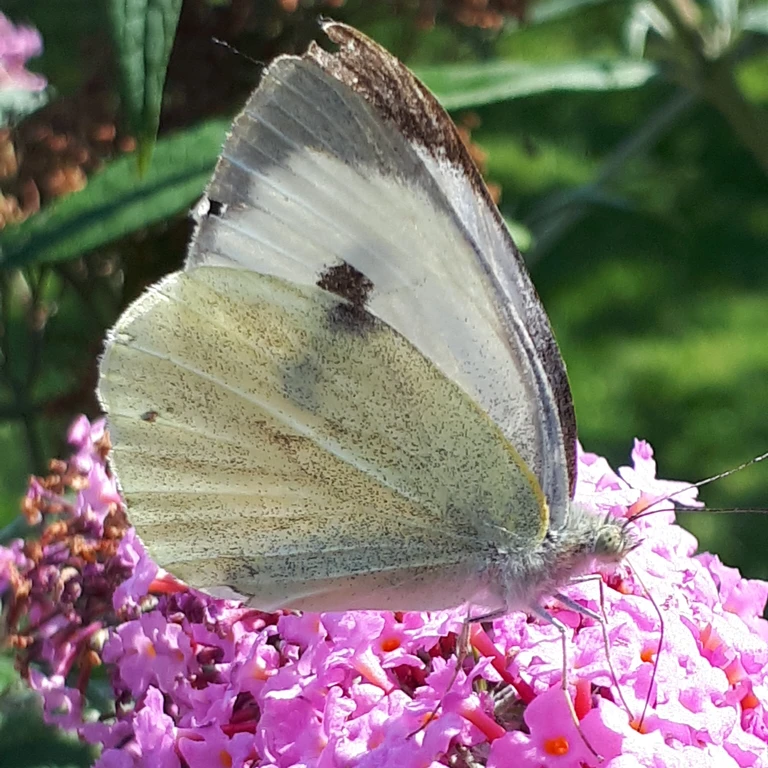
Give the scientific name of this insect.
Pieris brassicae
